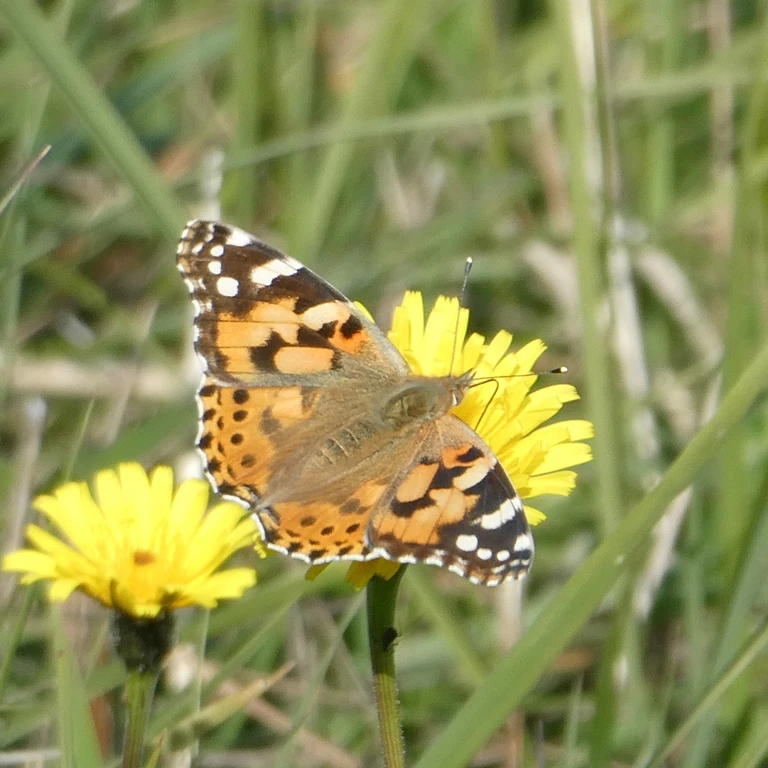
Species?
Vanessa cardui
